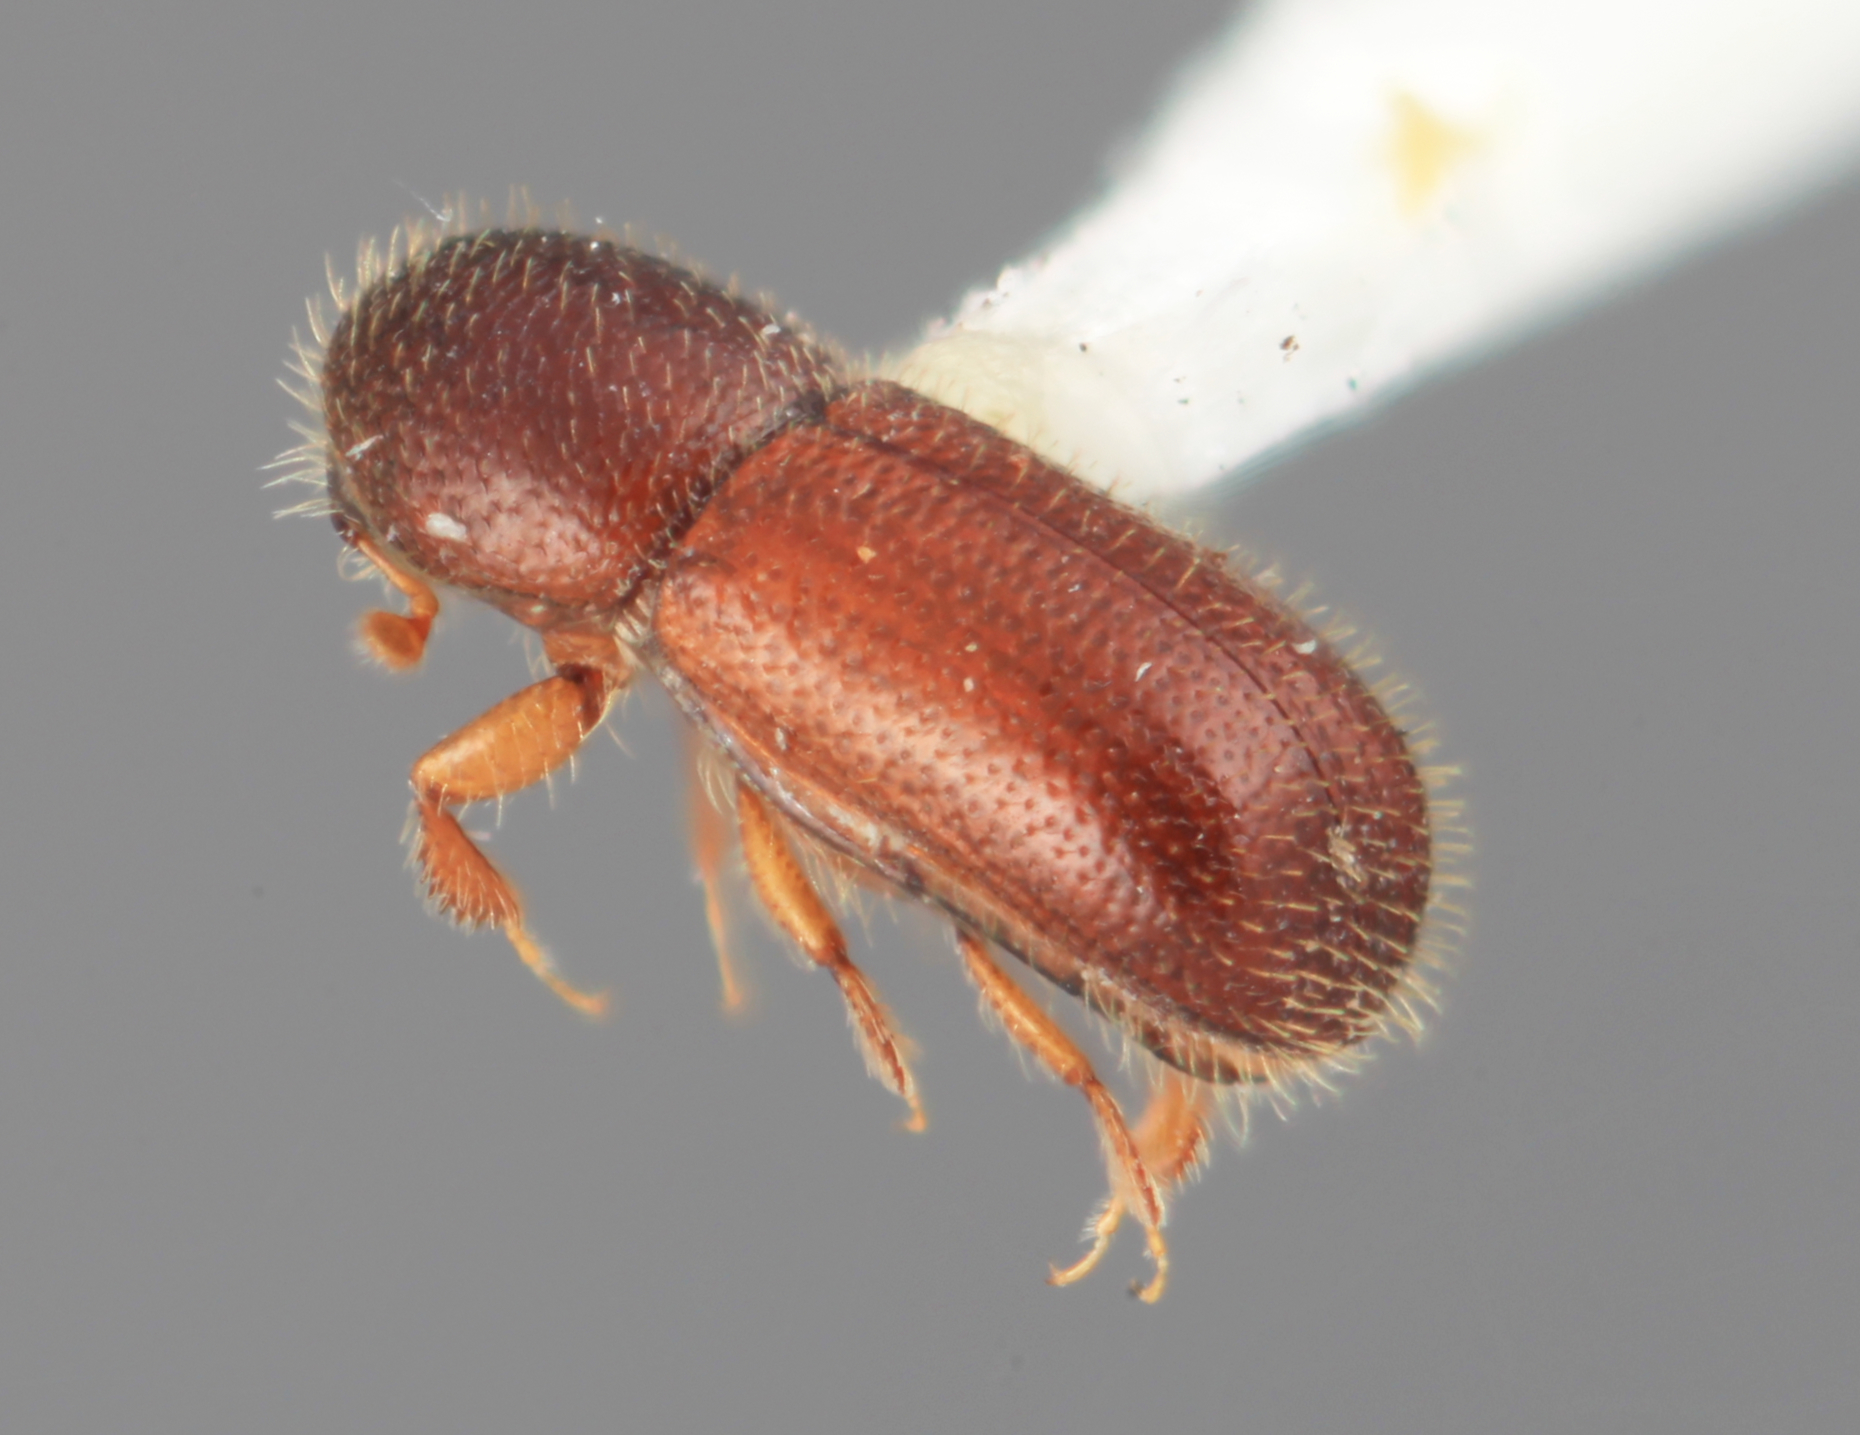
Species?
Dendrocranulus reditus
